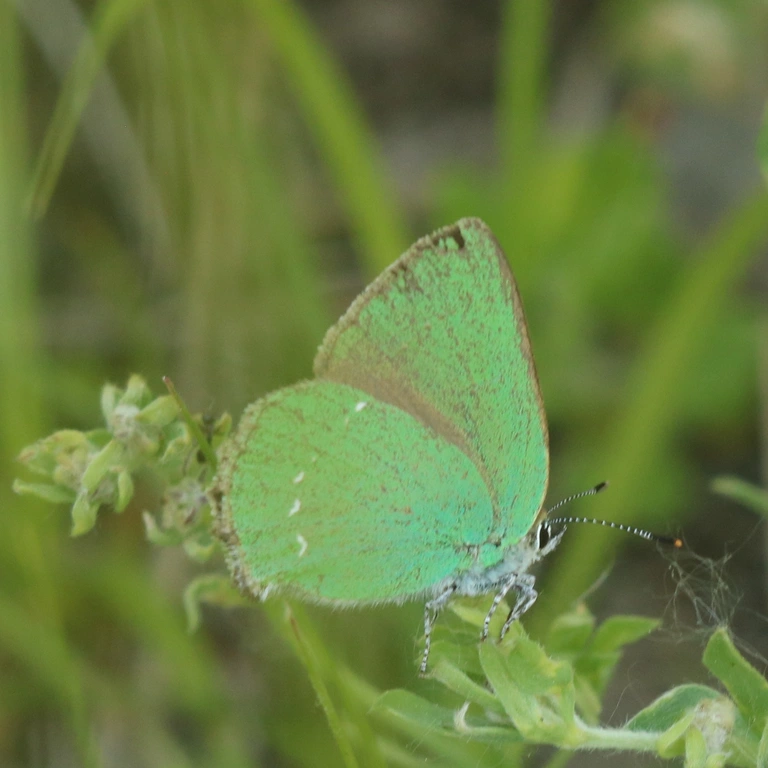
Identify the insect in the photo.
Callophrys rubi
